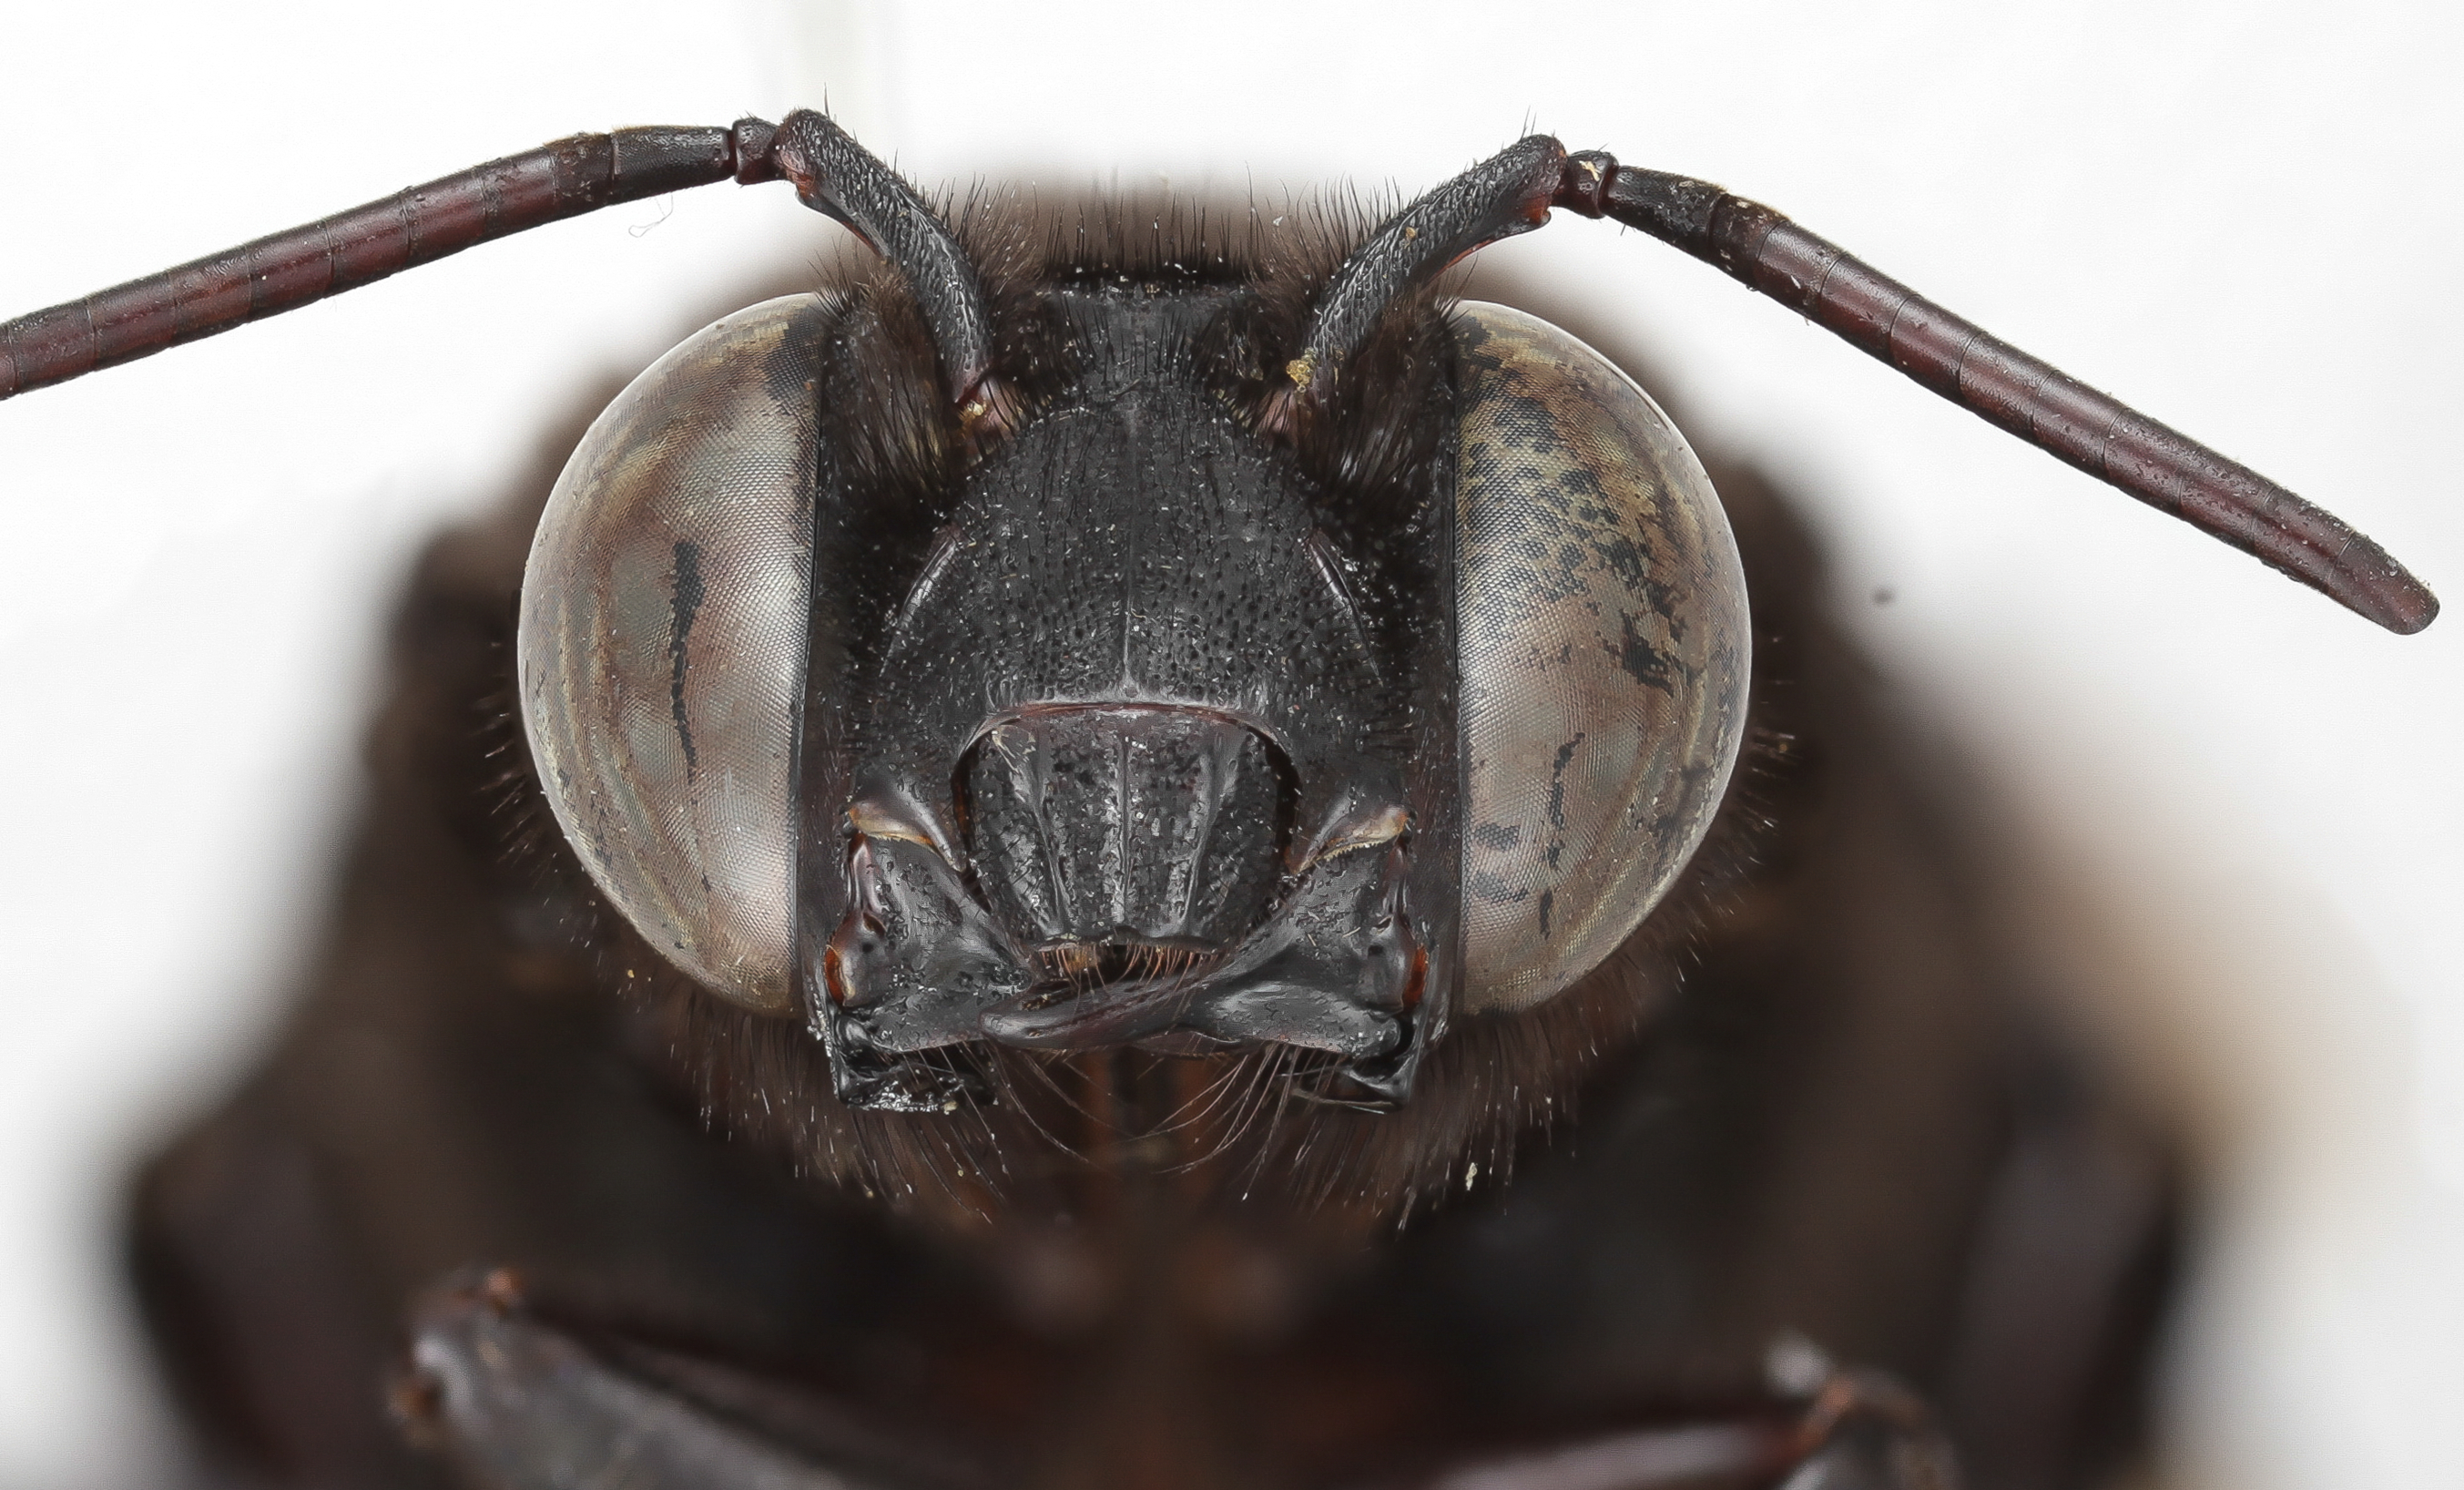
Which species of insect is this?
Eulaema meriana
